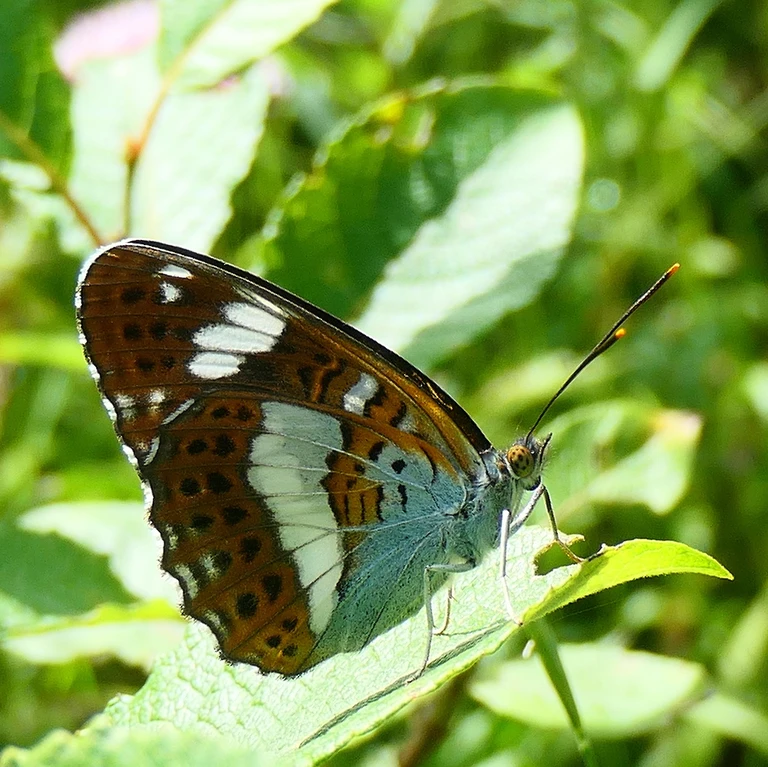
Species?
Limenitis camilla (also Ladoga camilla)
